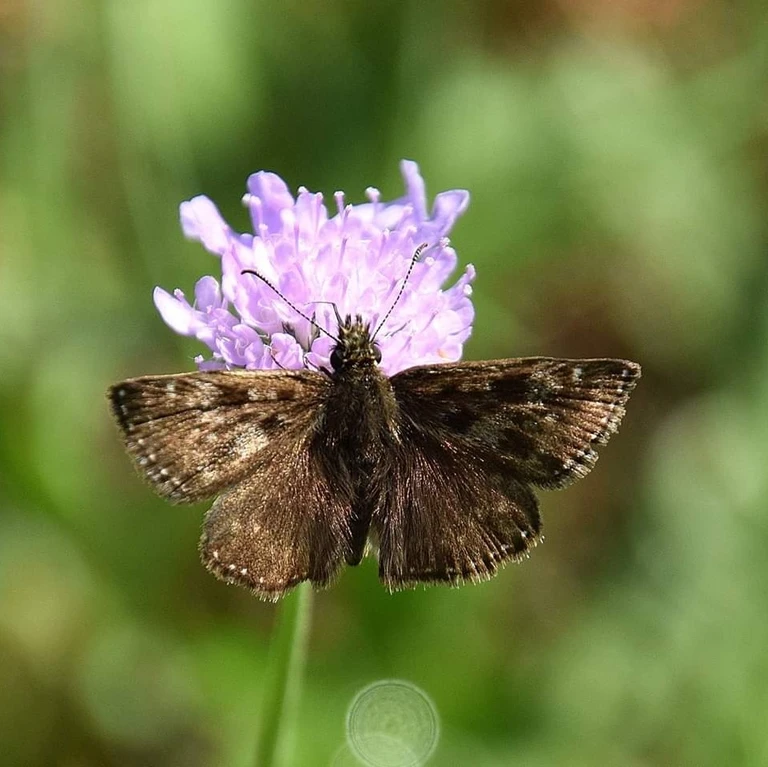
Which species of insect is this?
Erynnis tages
